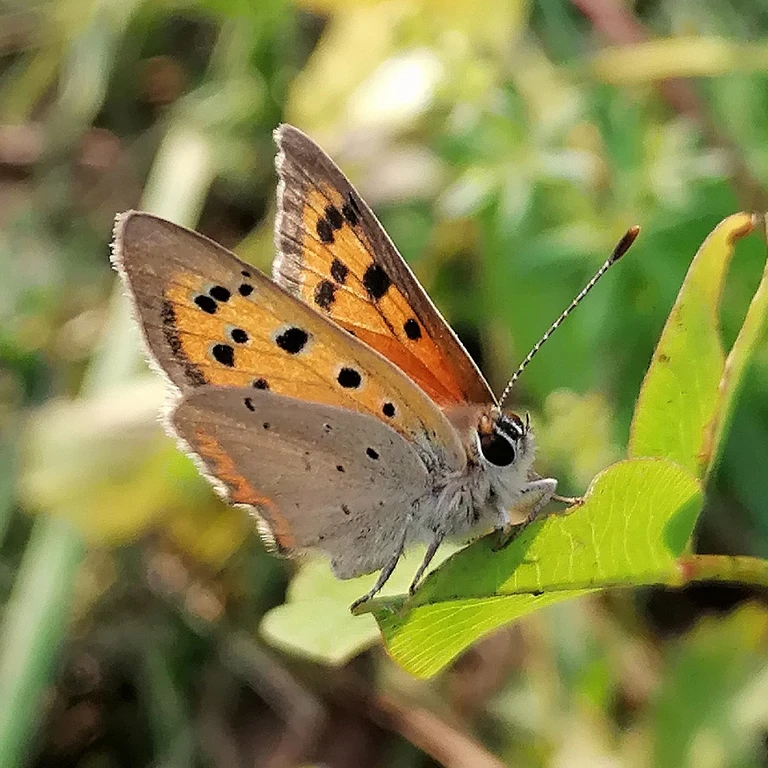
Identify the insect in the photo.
Lycaena phlaeas
